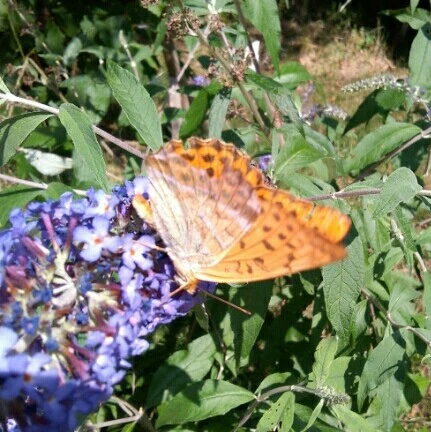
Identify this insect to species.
Argynnis paphia
